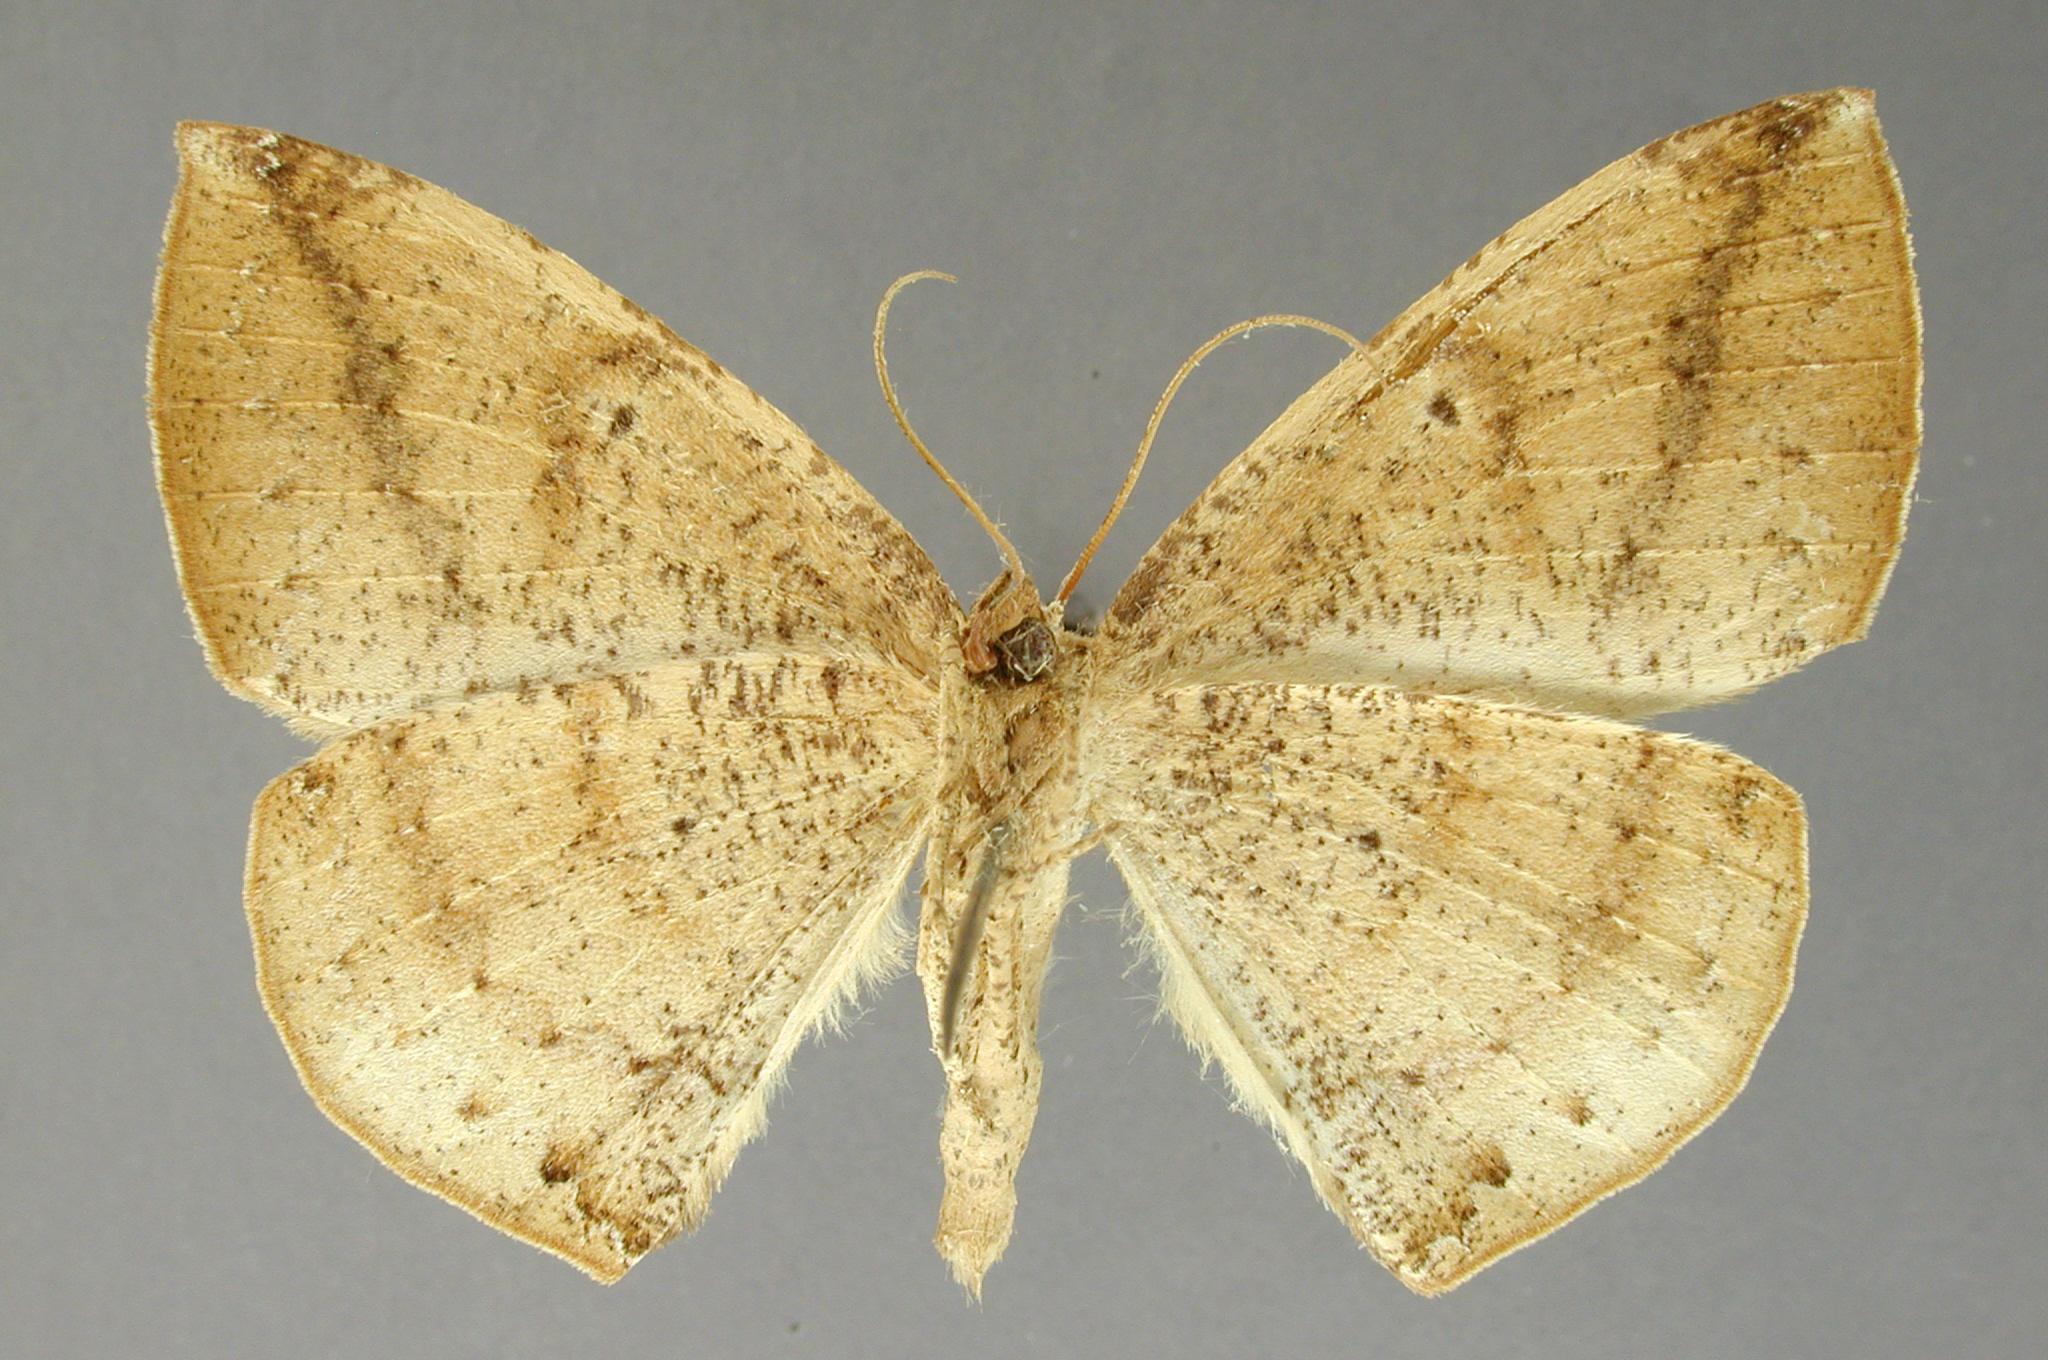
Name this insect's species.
Microgonia incata
